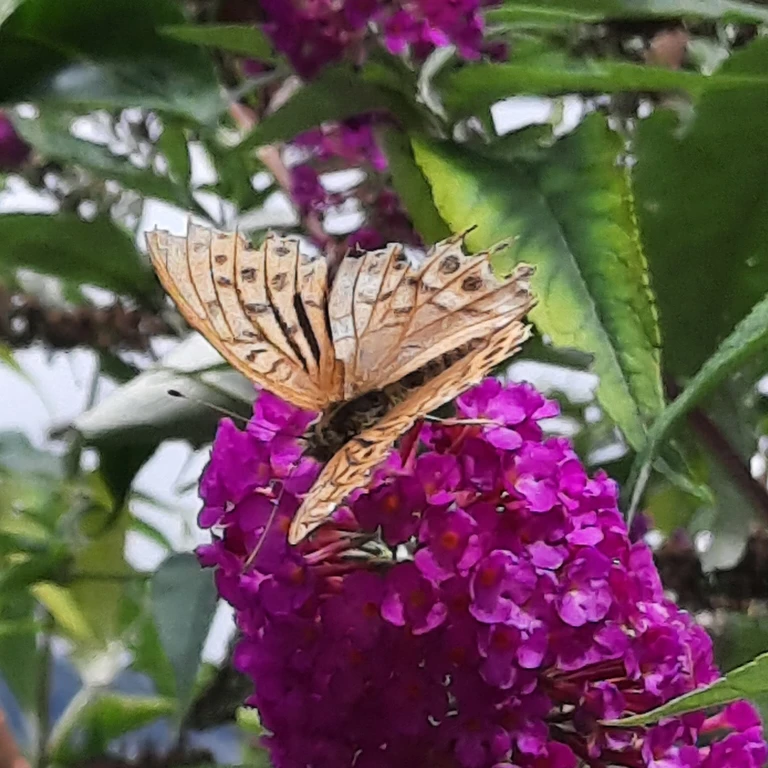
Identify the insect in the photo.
Argynnis paphia
